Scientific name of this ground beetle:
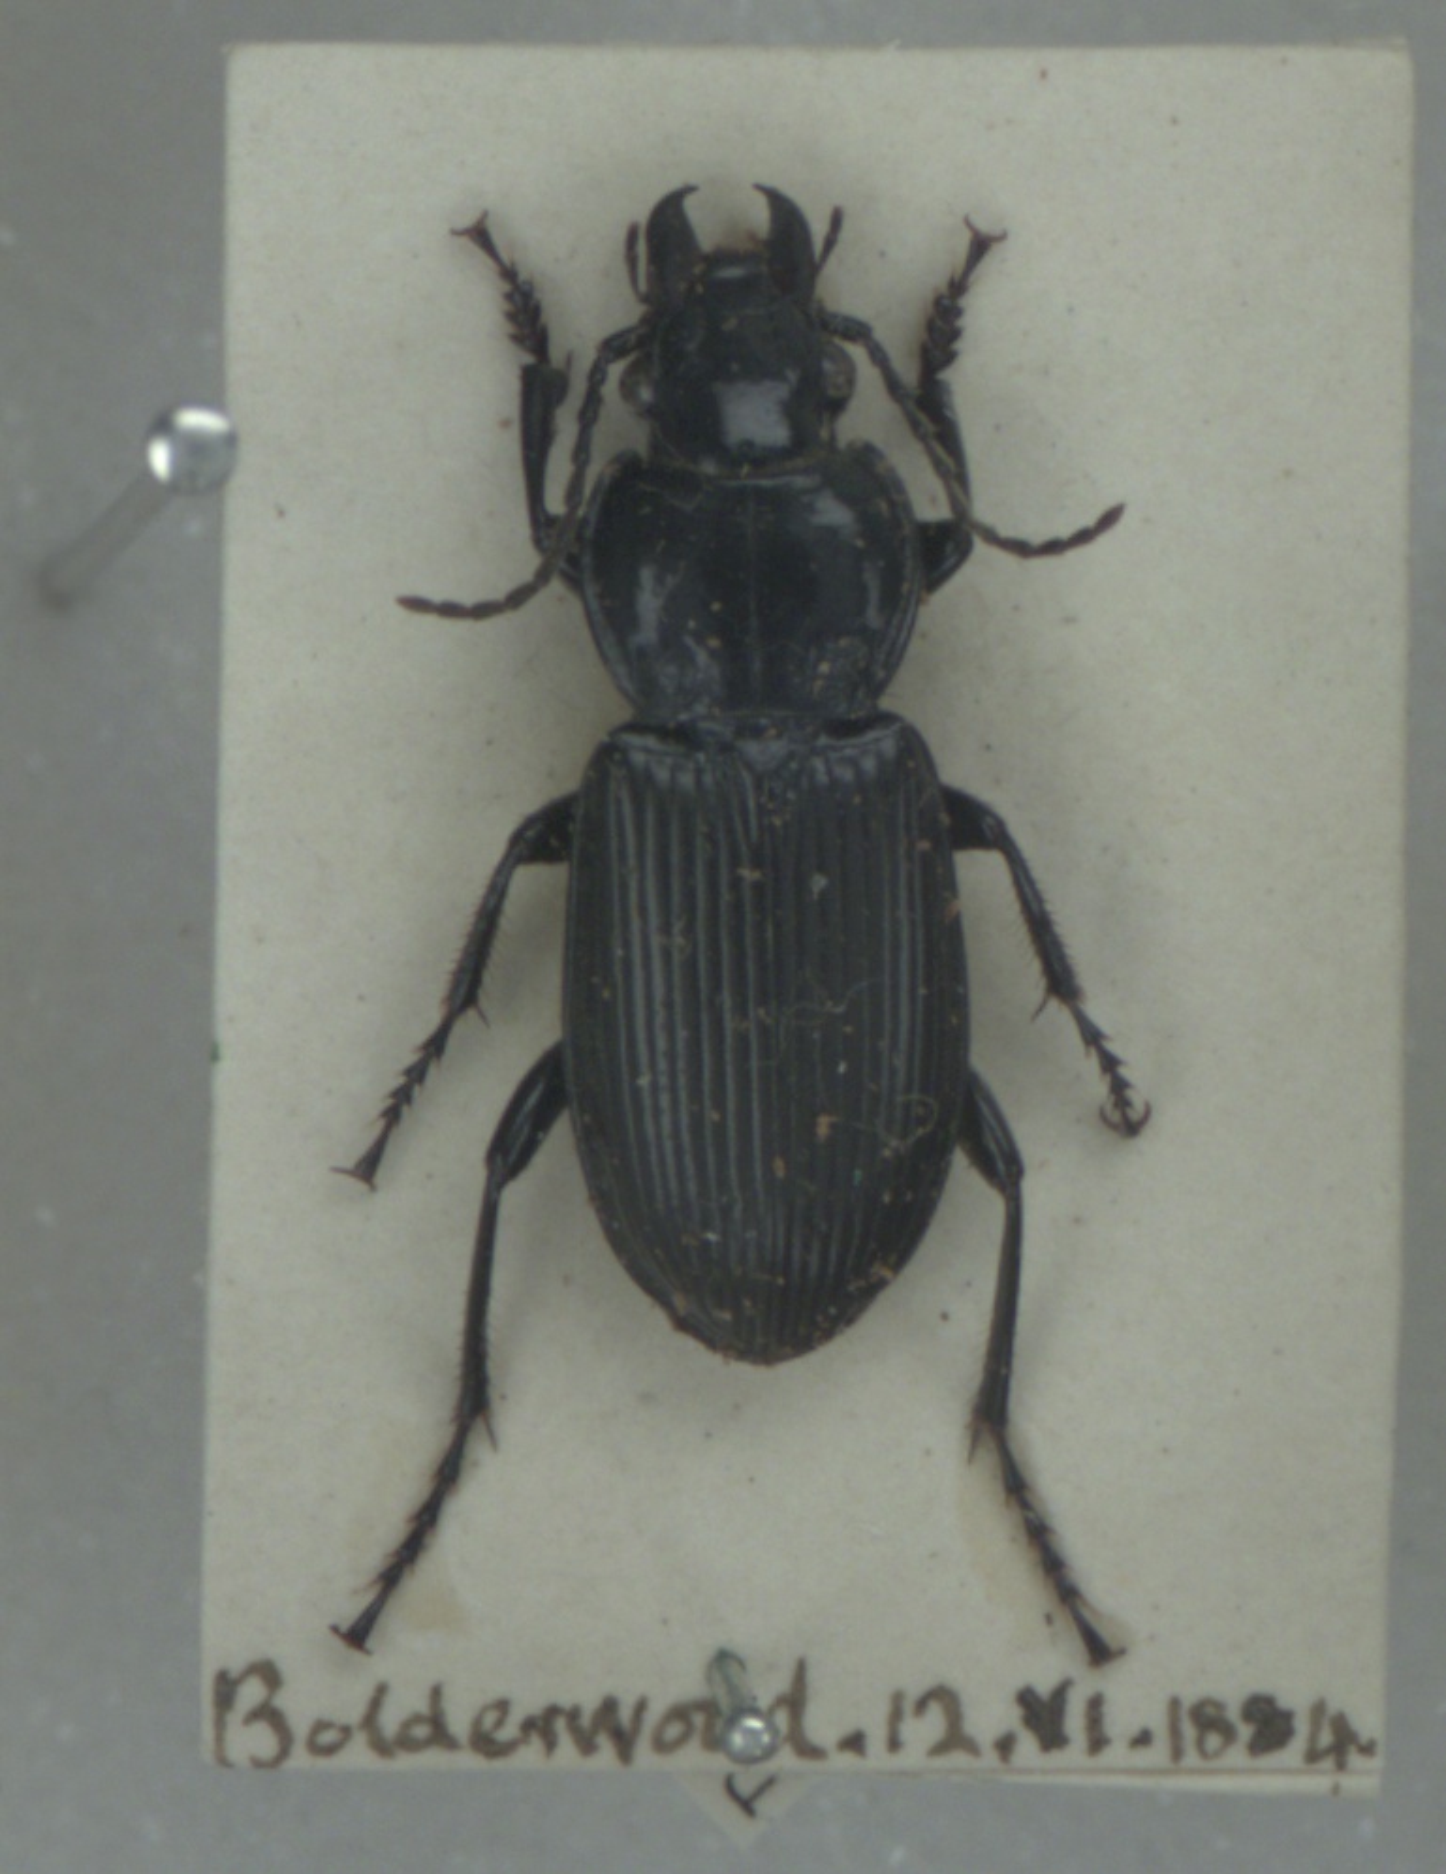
Pterostichus melanarius
